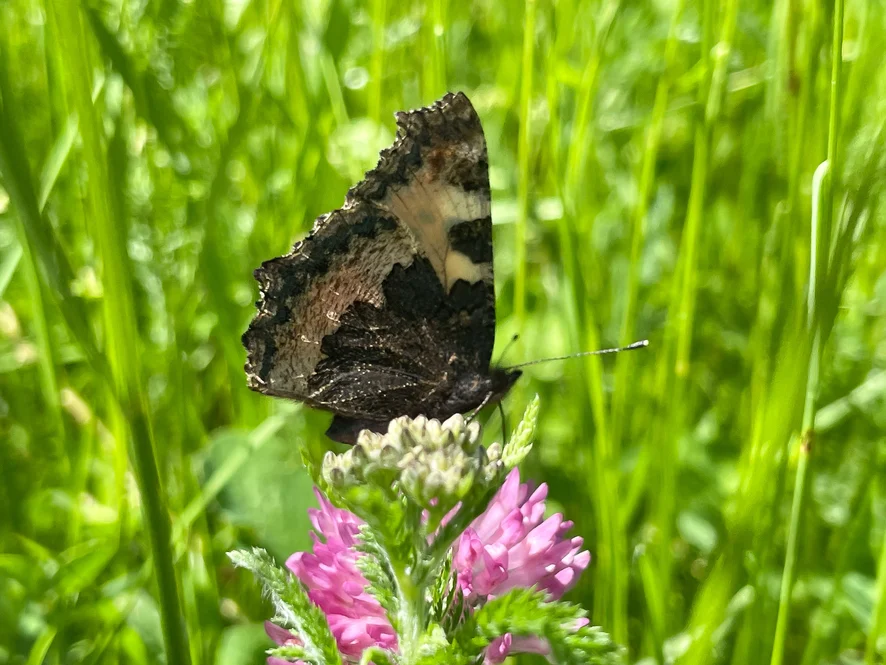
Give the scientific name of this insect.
Aglais urticae
